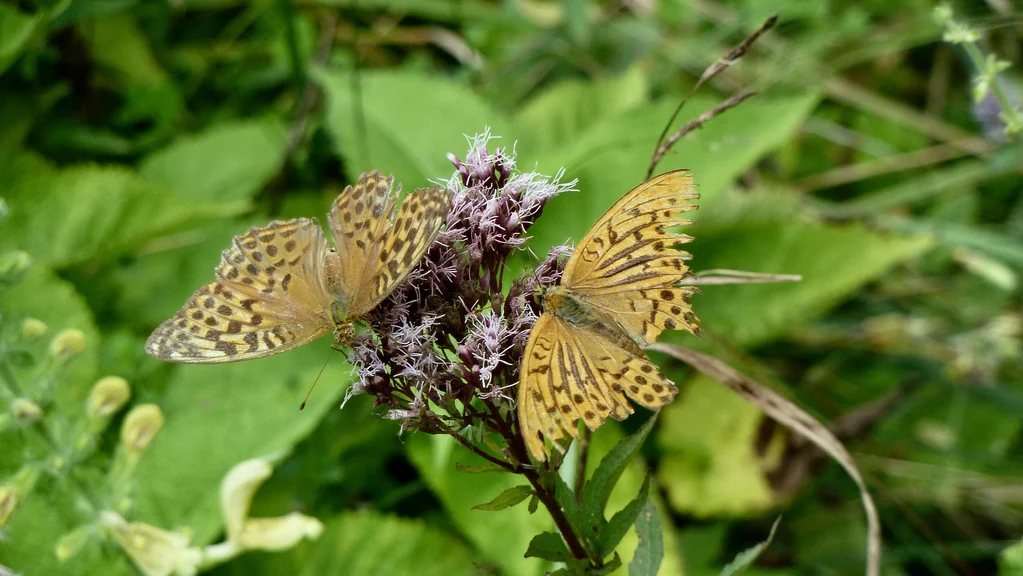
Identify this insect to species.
Argynnis paphia
